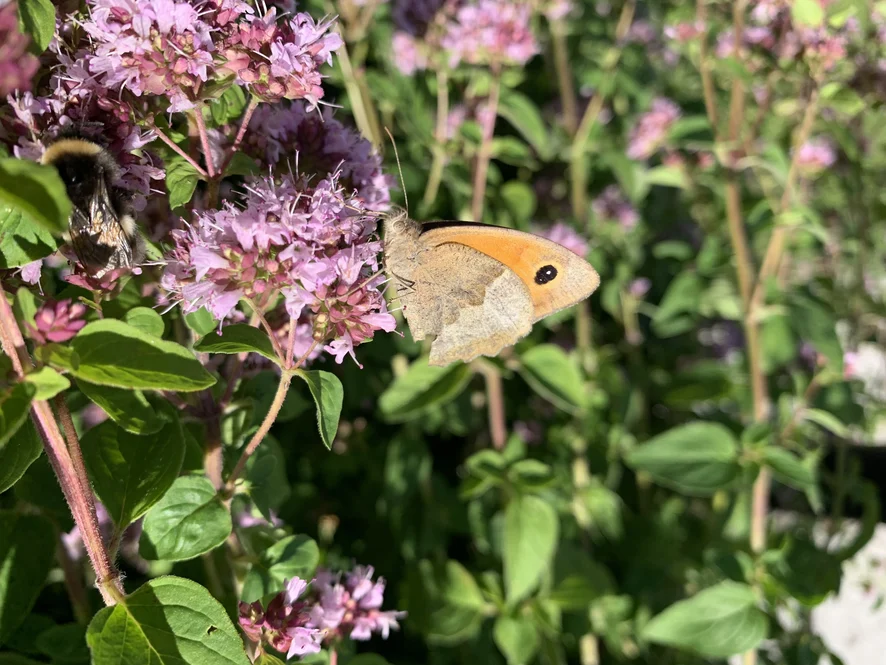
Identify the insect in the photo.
Maniola jurtina
